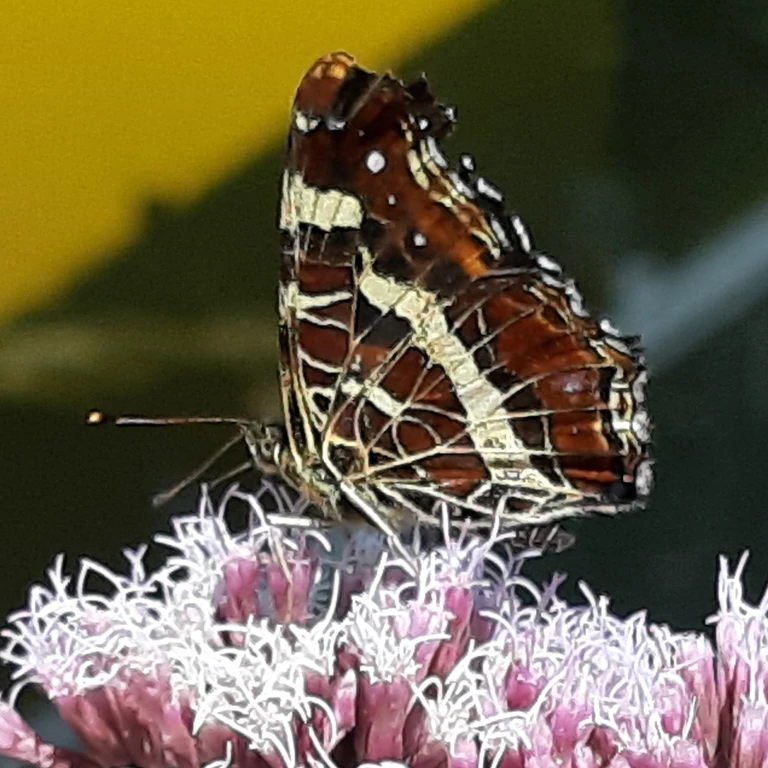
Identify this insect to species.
Araschnia levana
